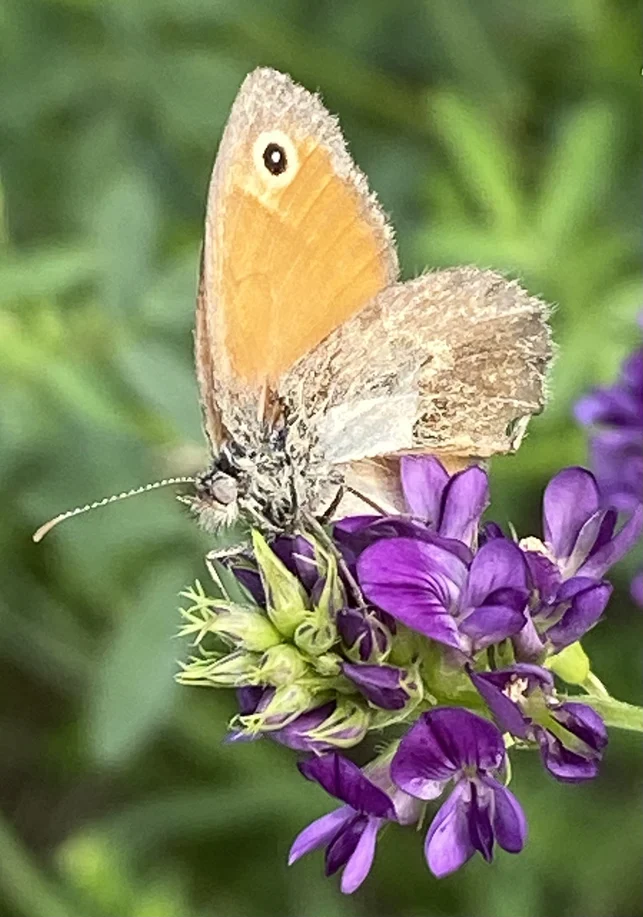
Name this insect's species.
Coenonympha pamphilus
